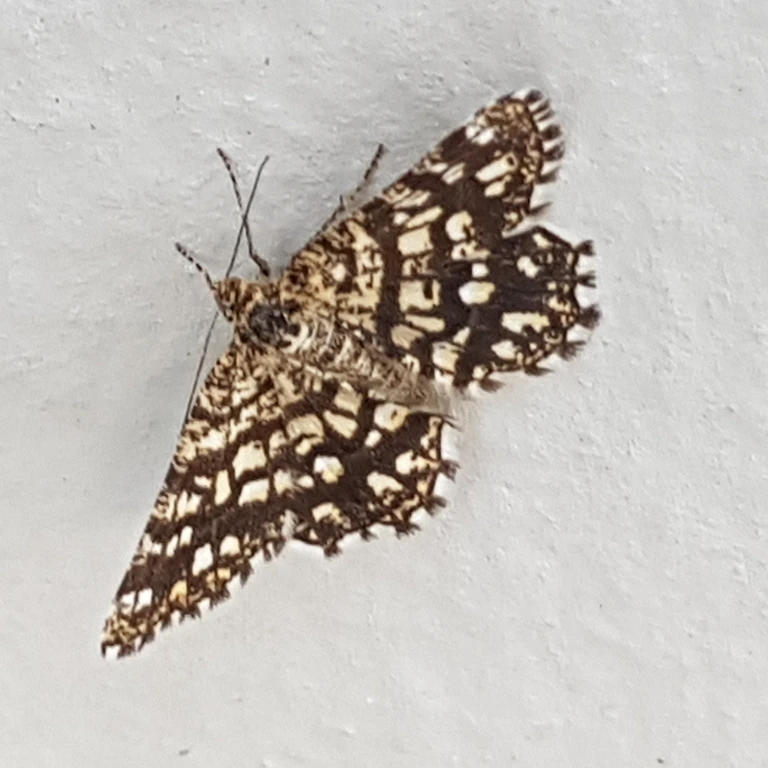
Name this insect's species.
Chiasmia clathrata
